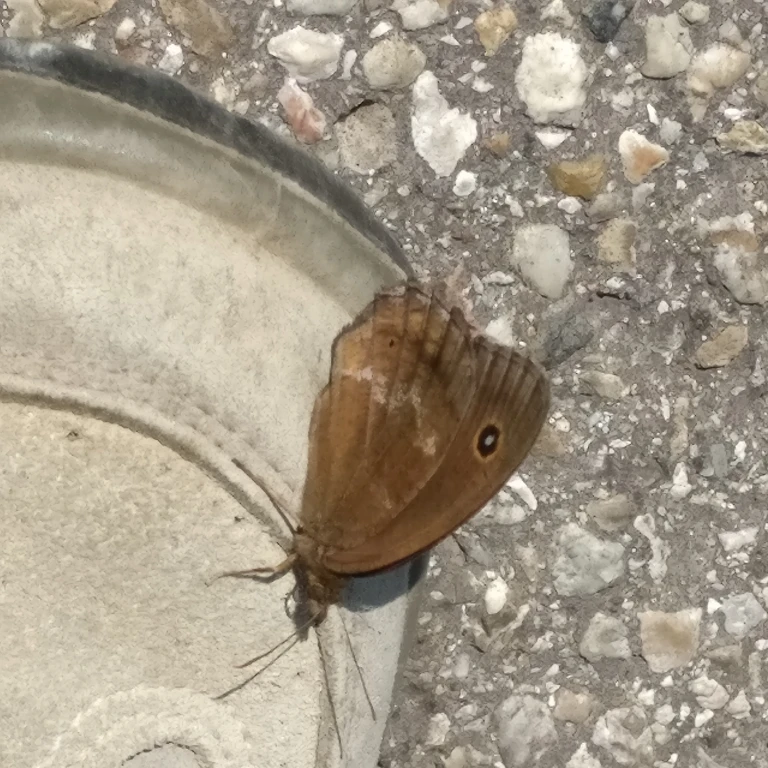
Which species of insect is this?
Minois dryas
